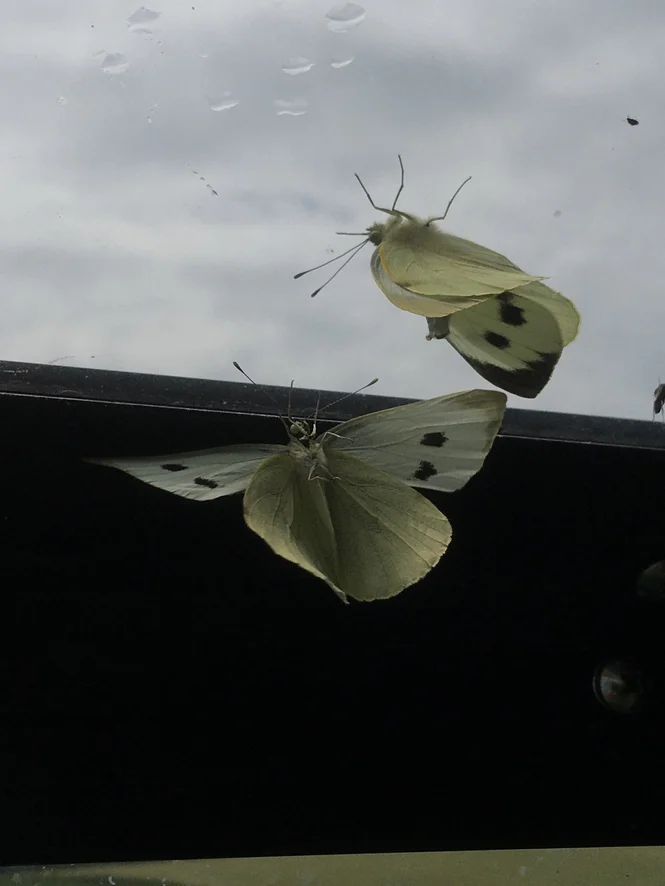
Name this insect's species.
Pieris brassicae
